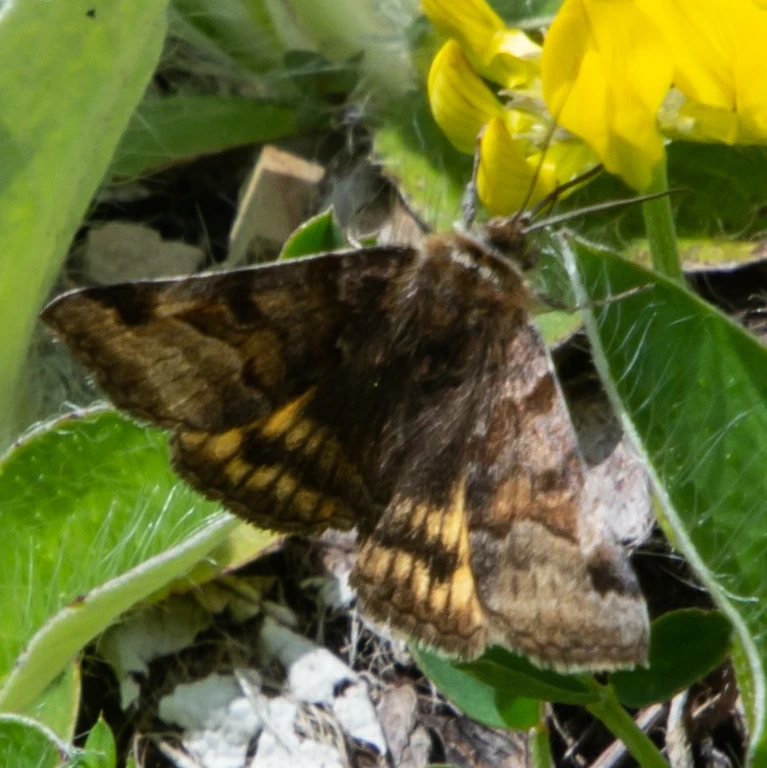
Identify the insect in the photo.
Euclidia glyphica
